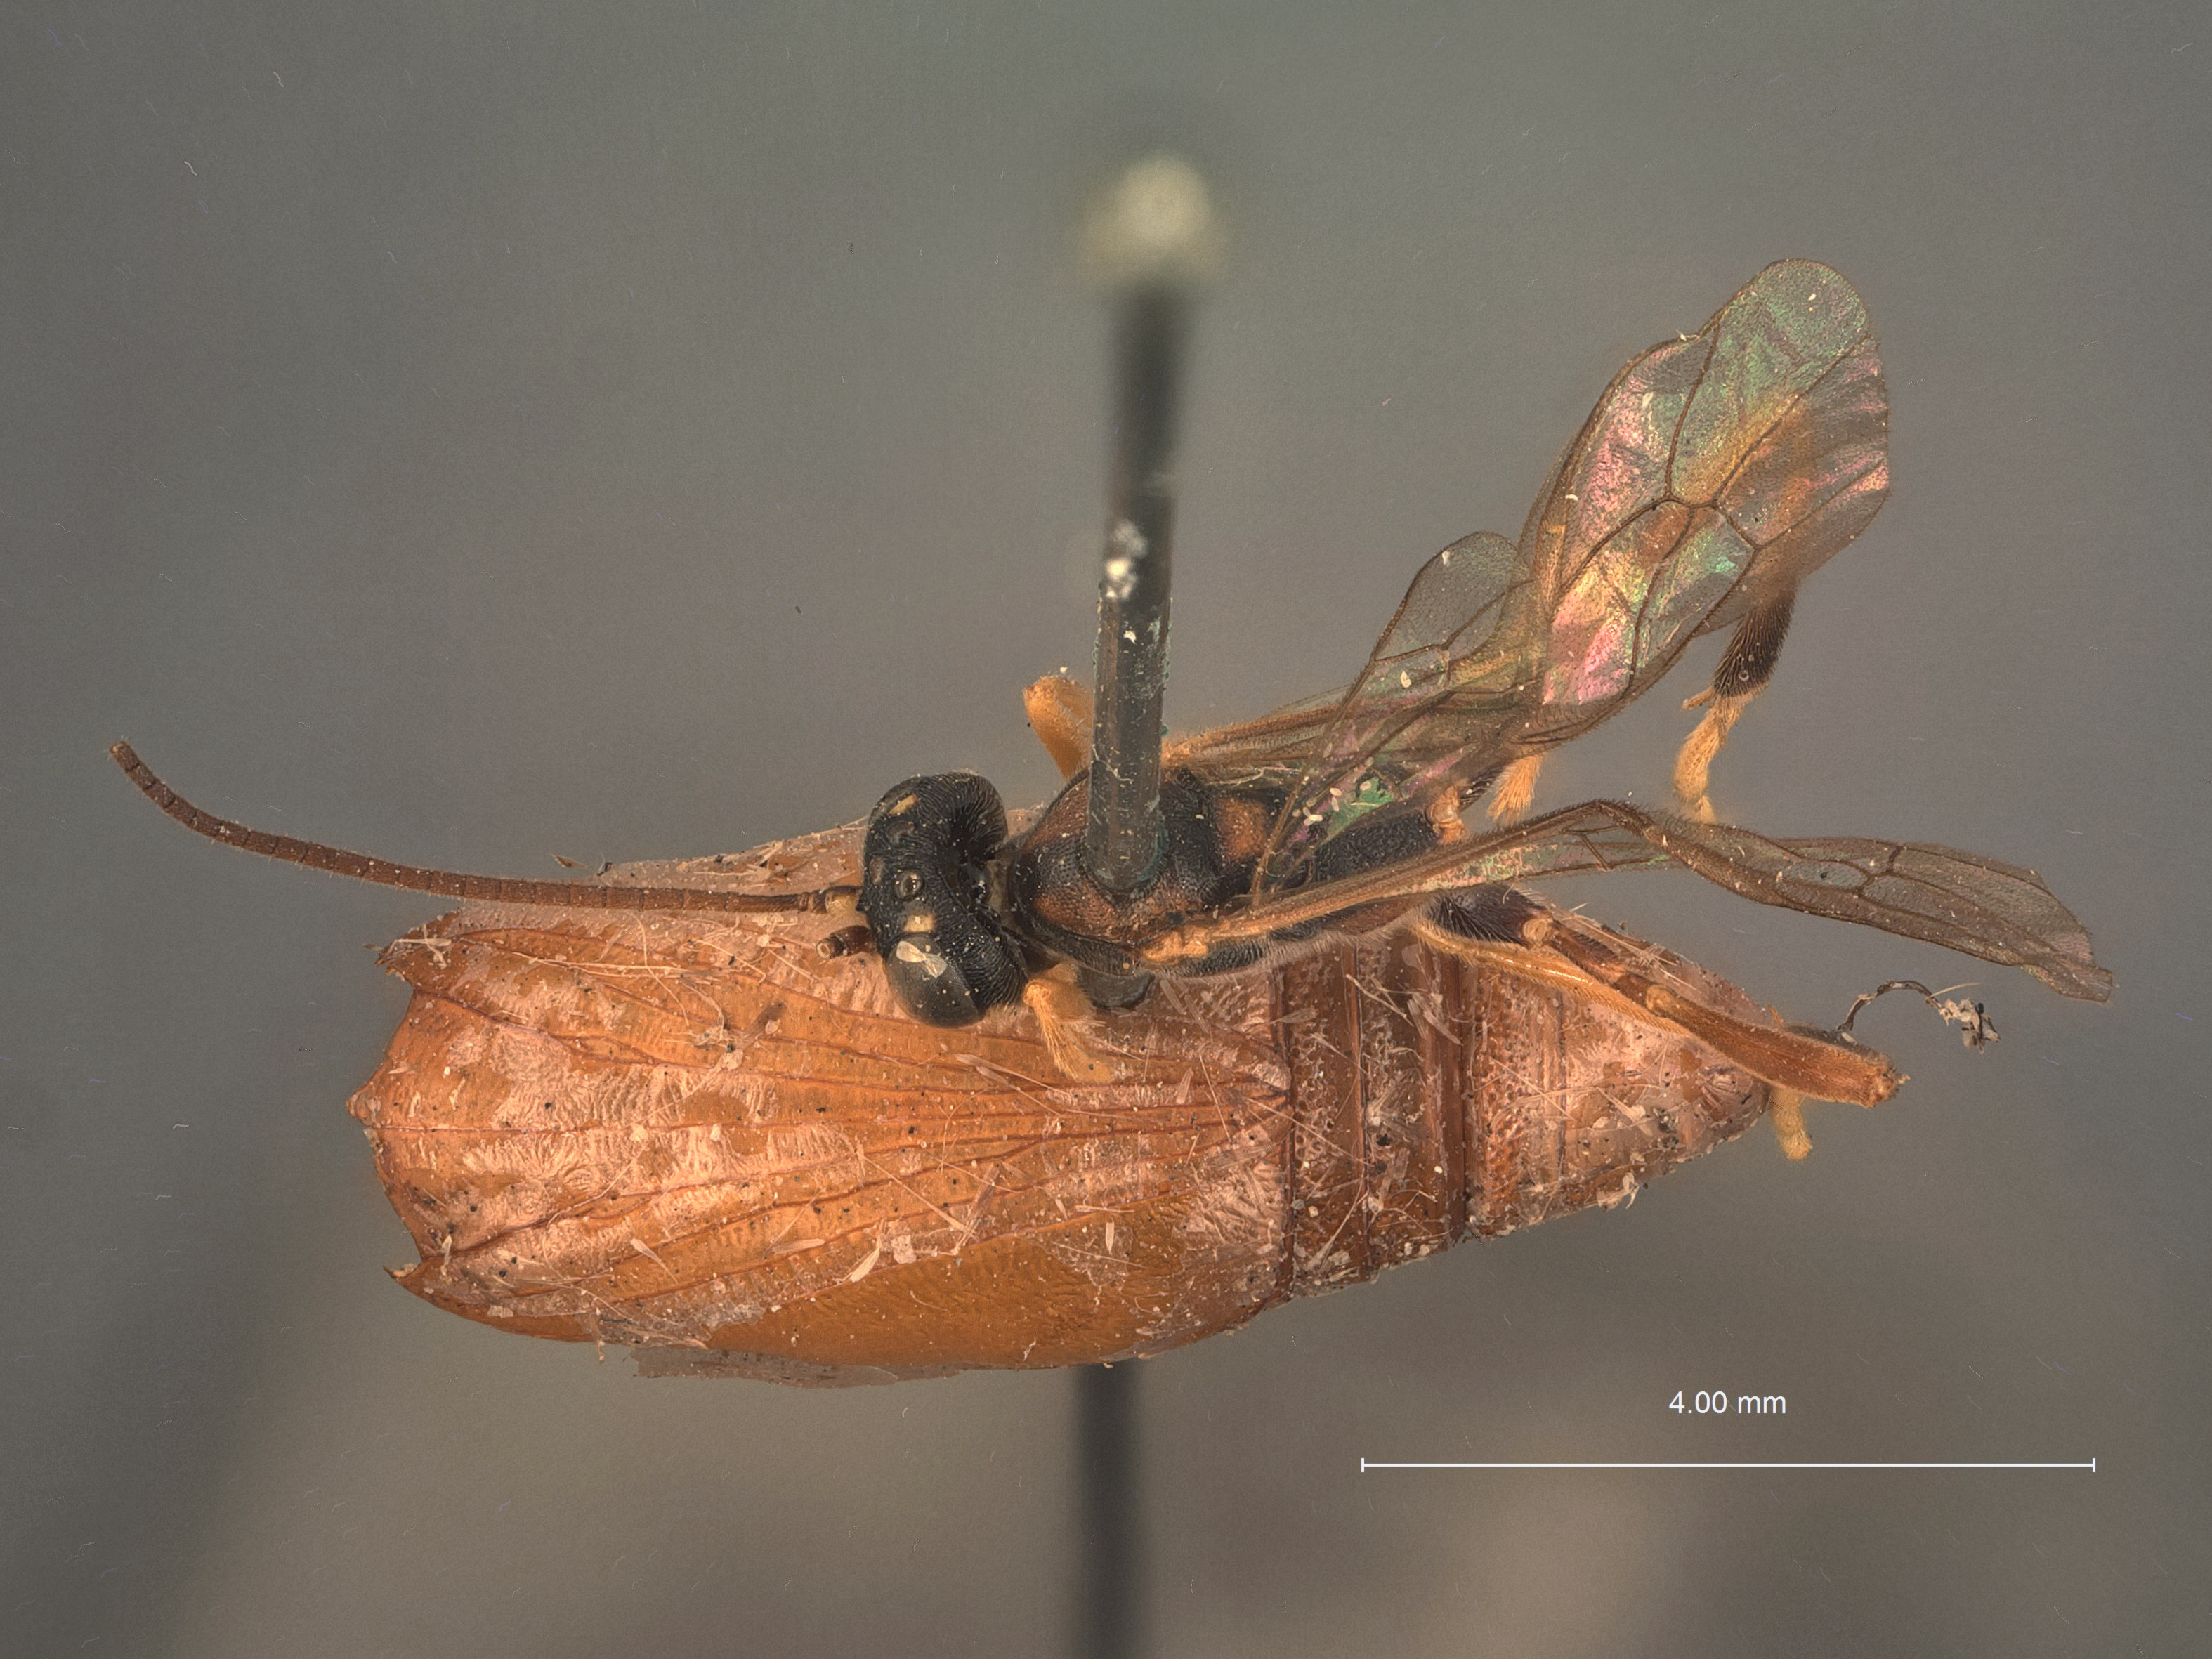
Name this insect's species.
Agrypon puparum
